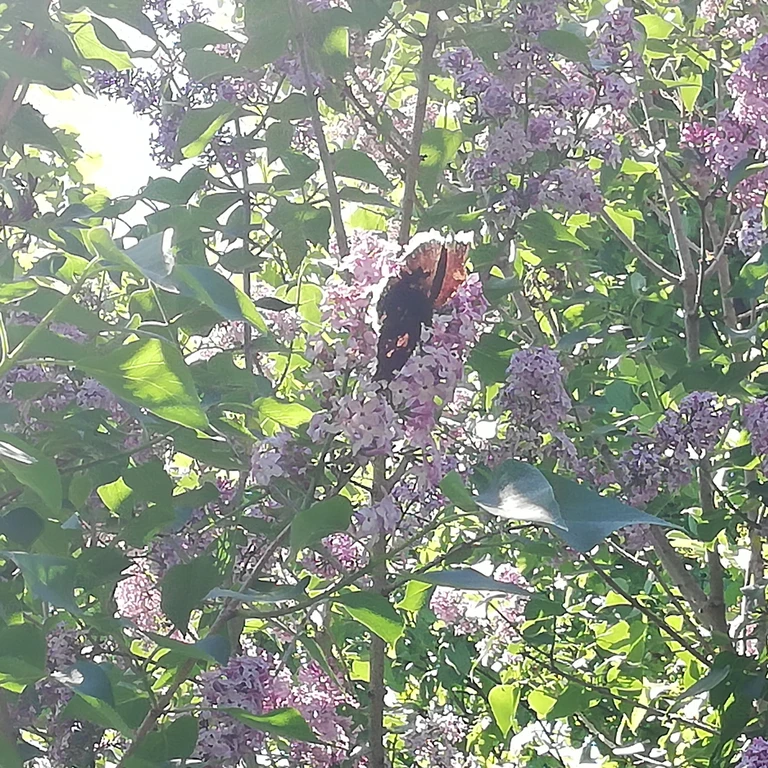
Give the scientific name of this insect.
Nymphalis antiopa
